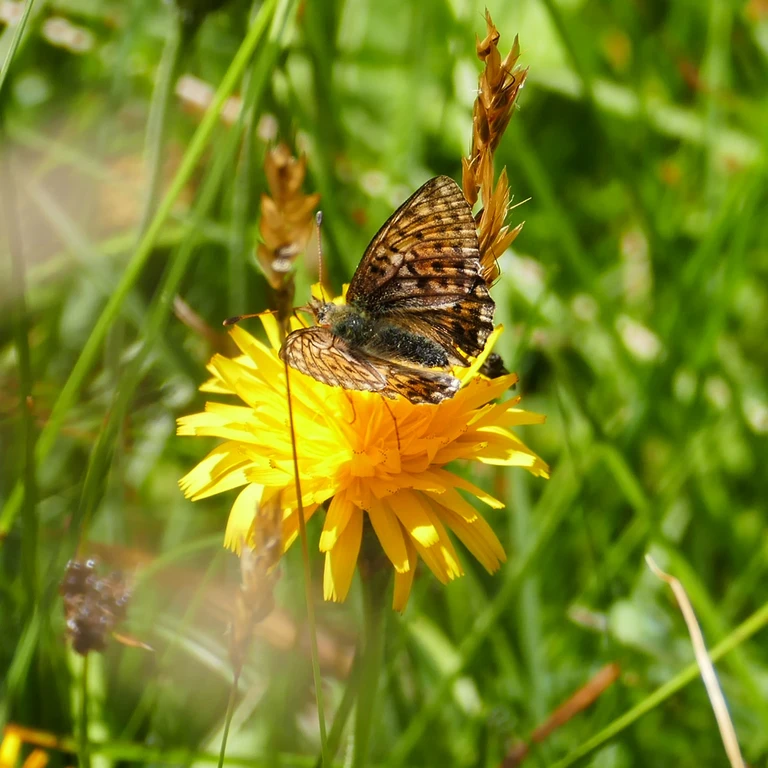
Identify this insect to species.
Boloria napaea
